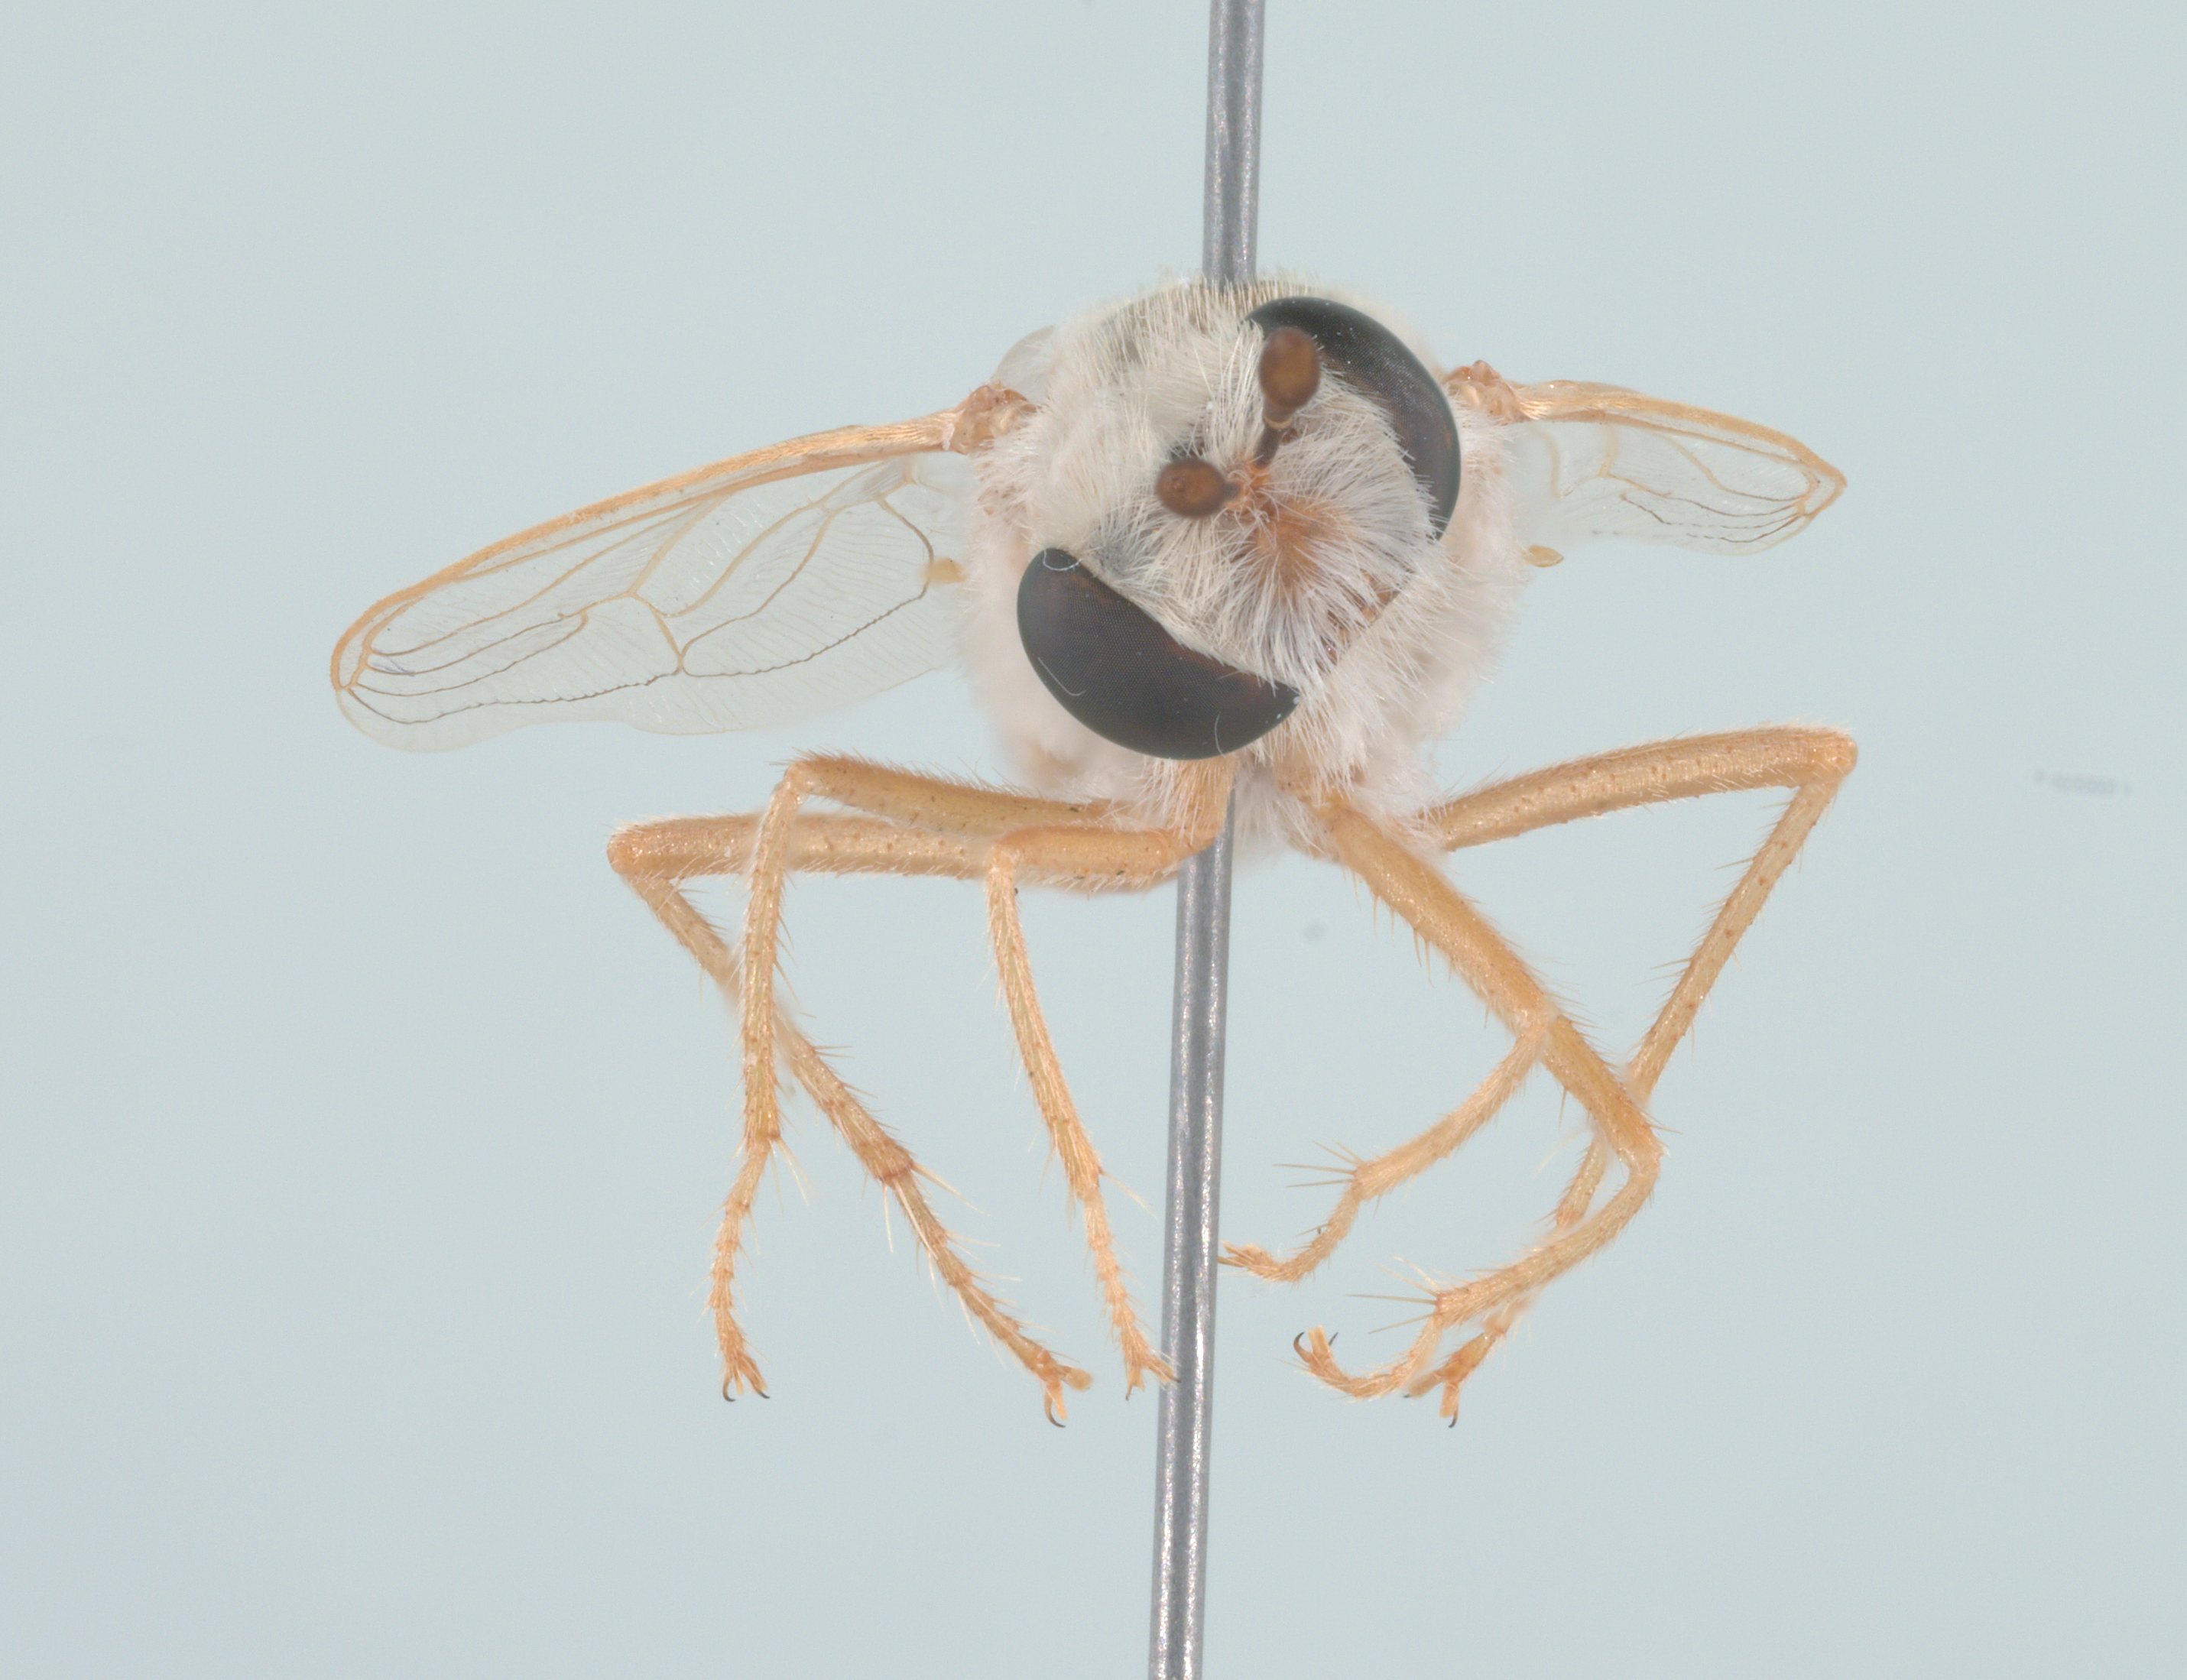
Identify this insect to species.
Namibimydas psamminos
